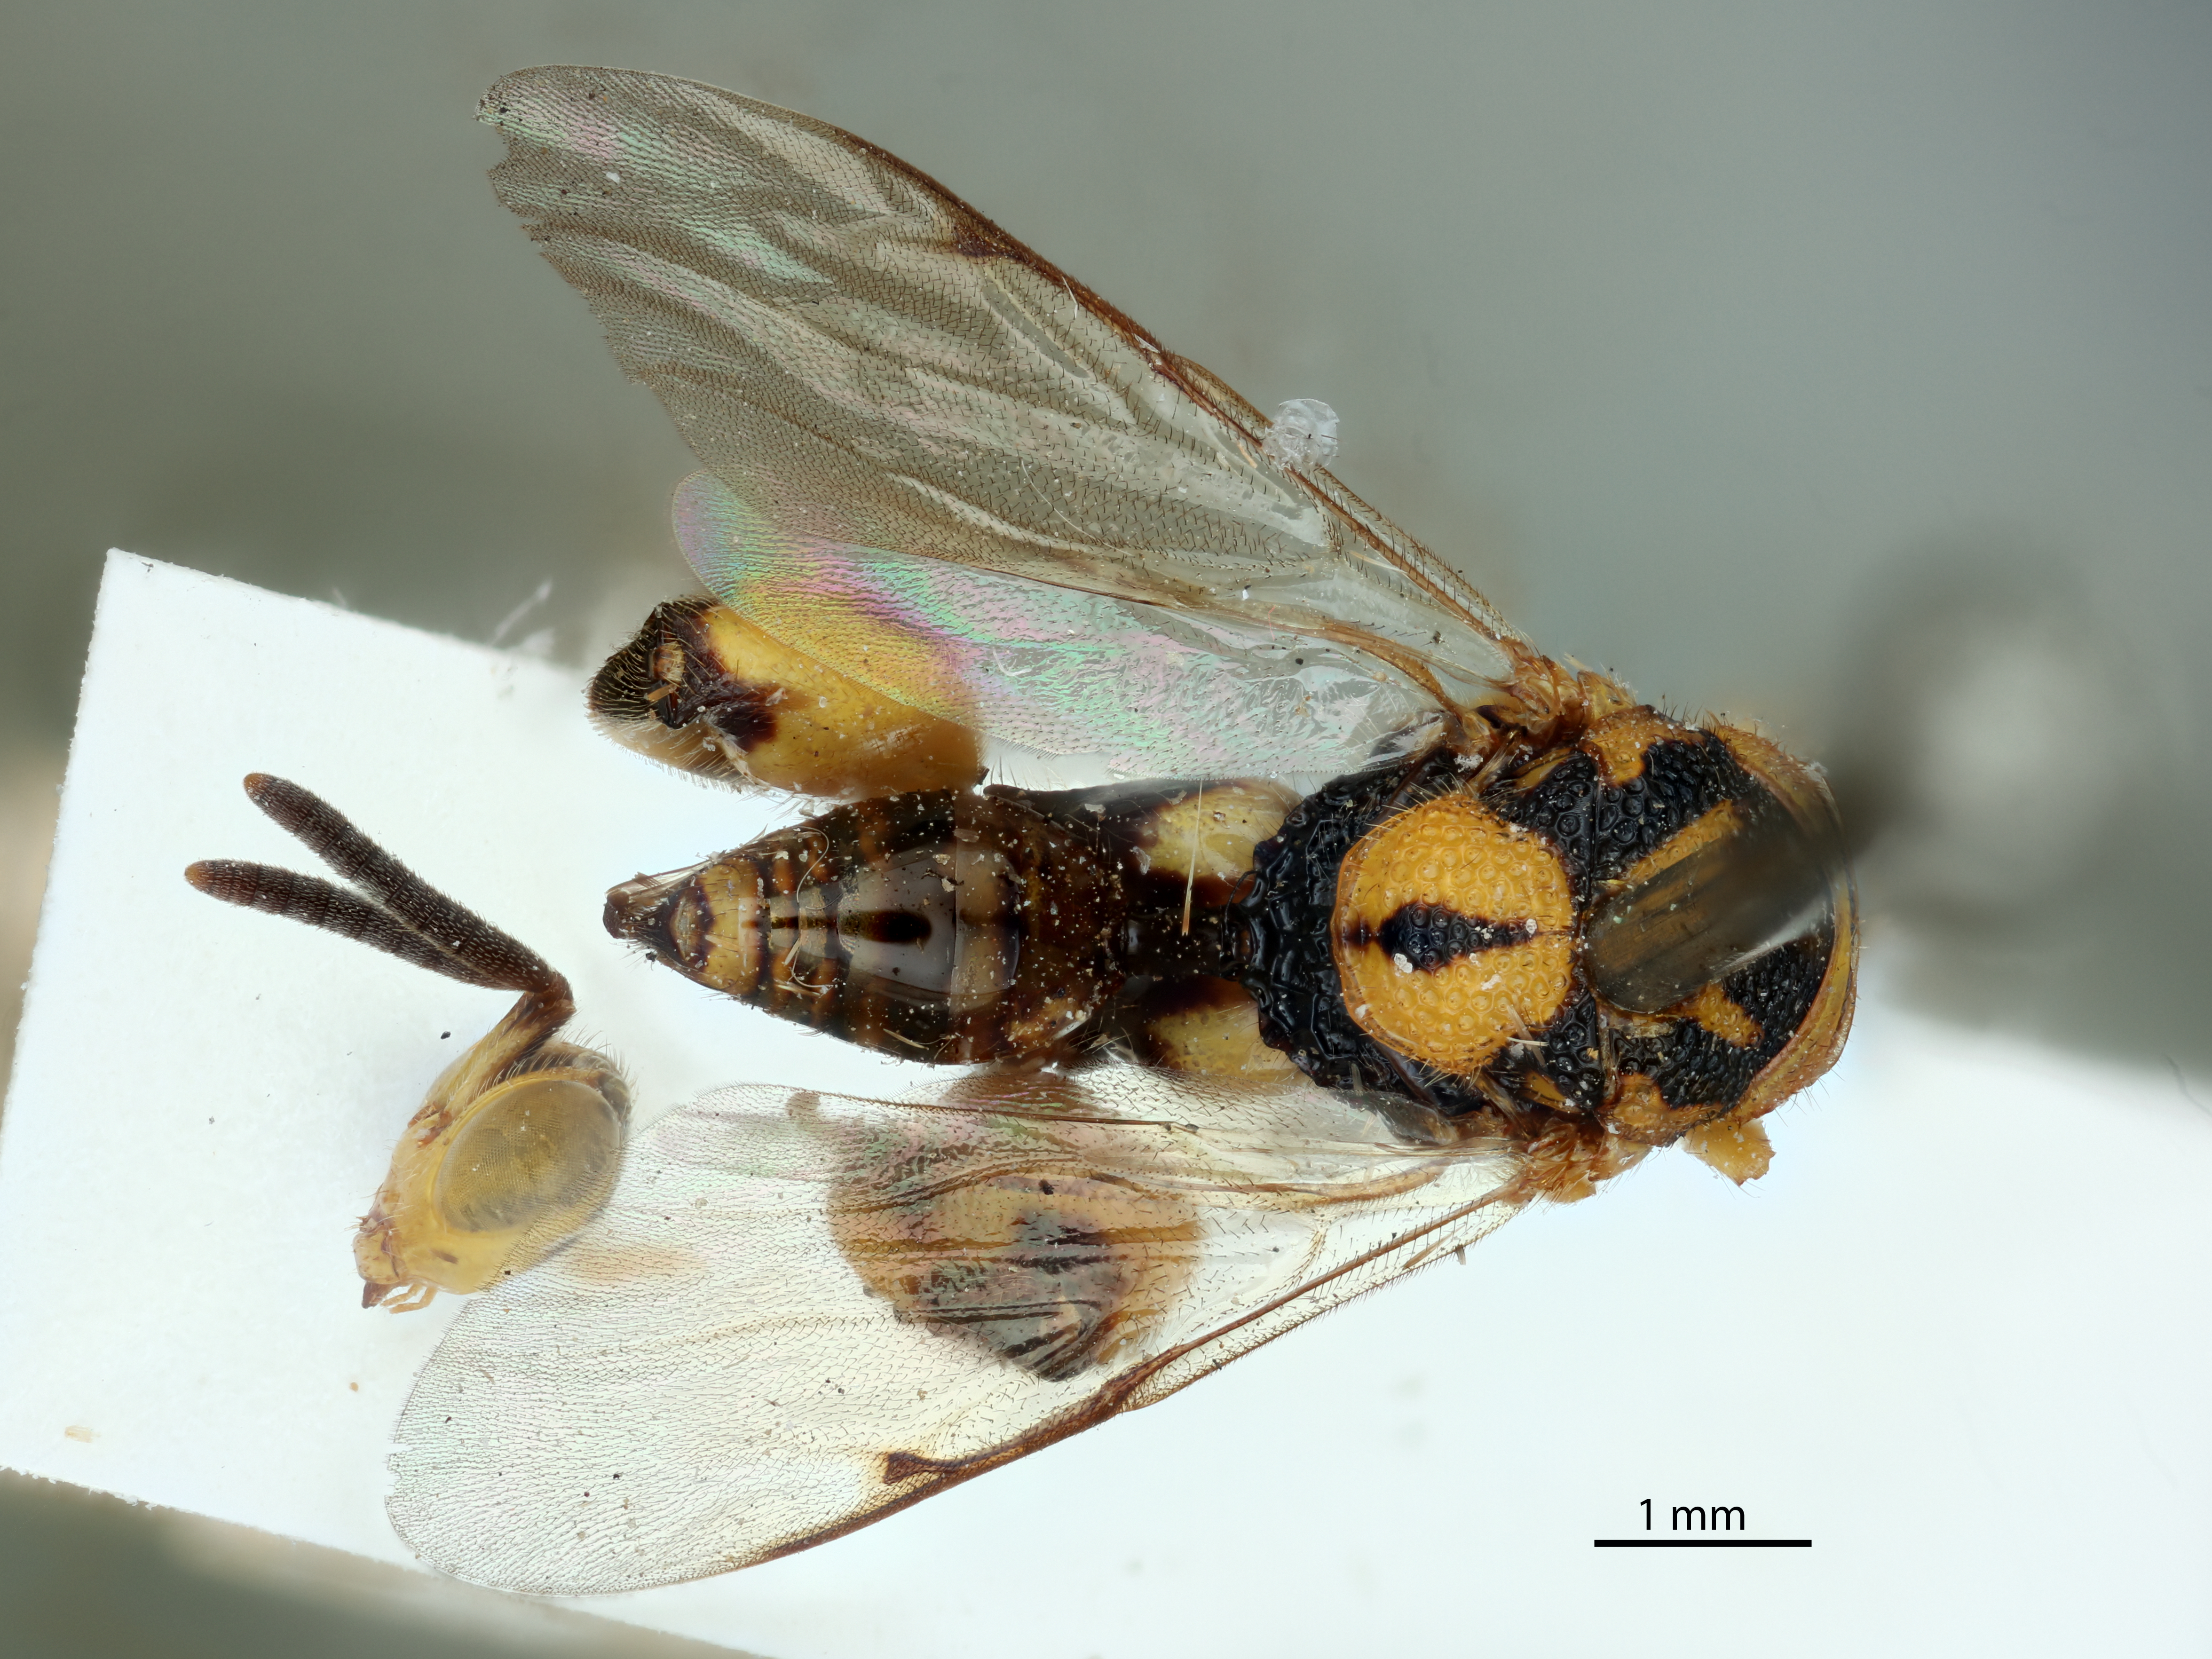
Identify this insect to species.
Smicra montana
